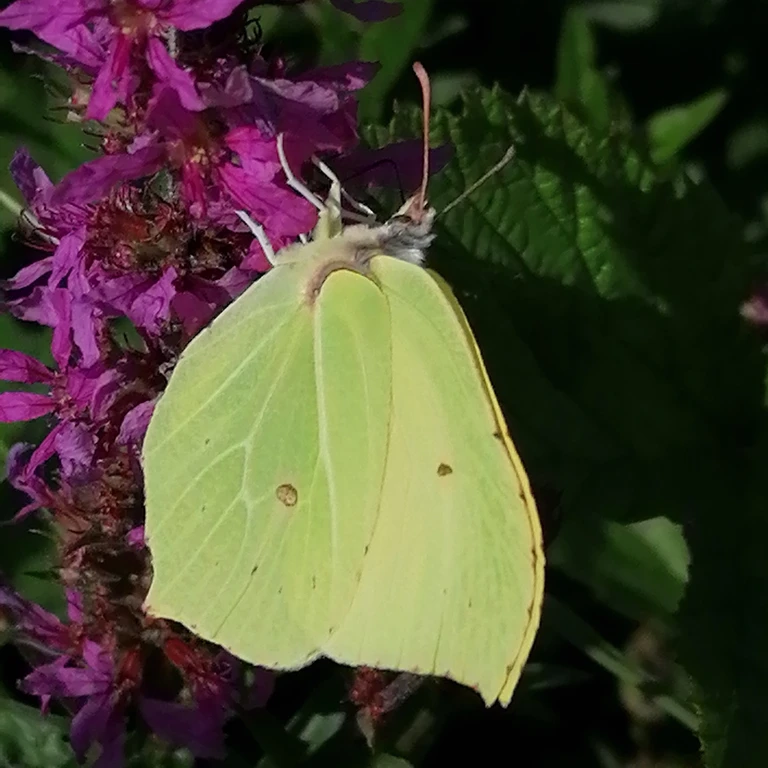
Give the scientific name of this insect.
Gonepteryx rhamni
